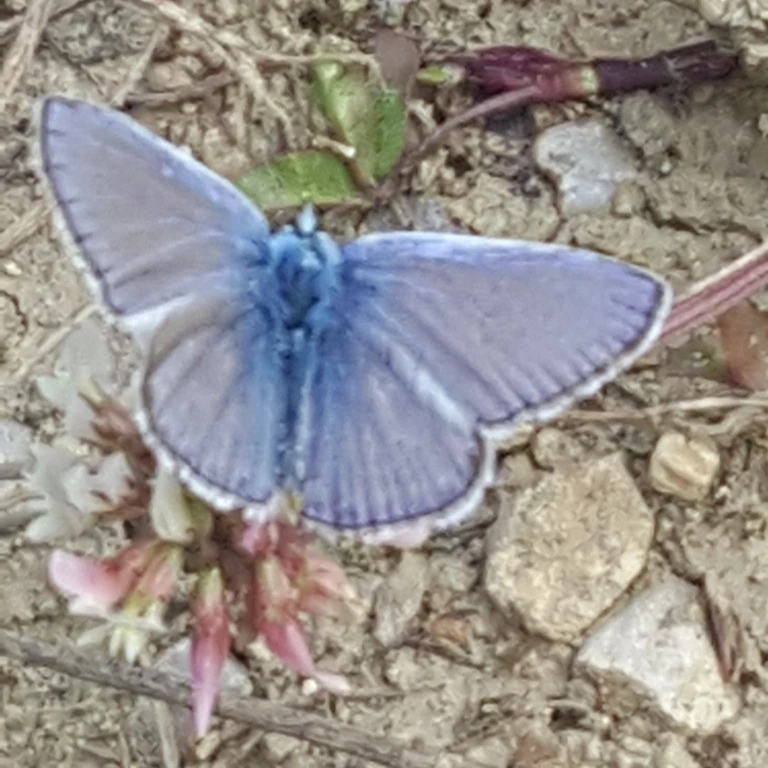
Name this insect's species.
Polyommatus icarus
